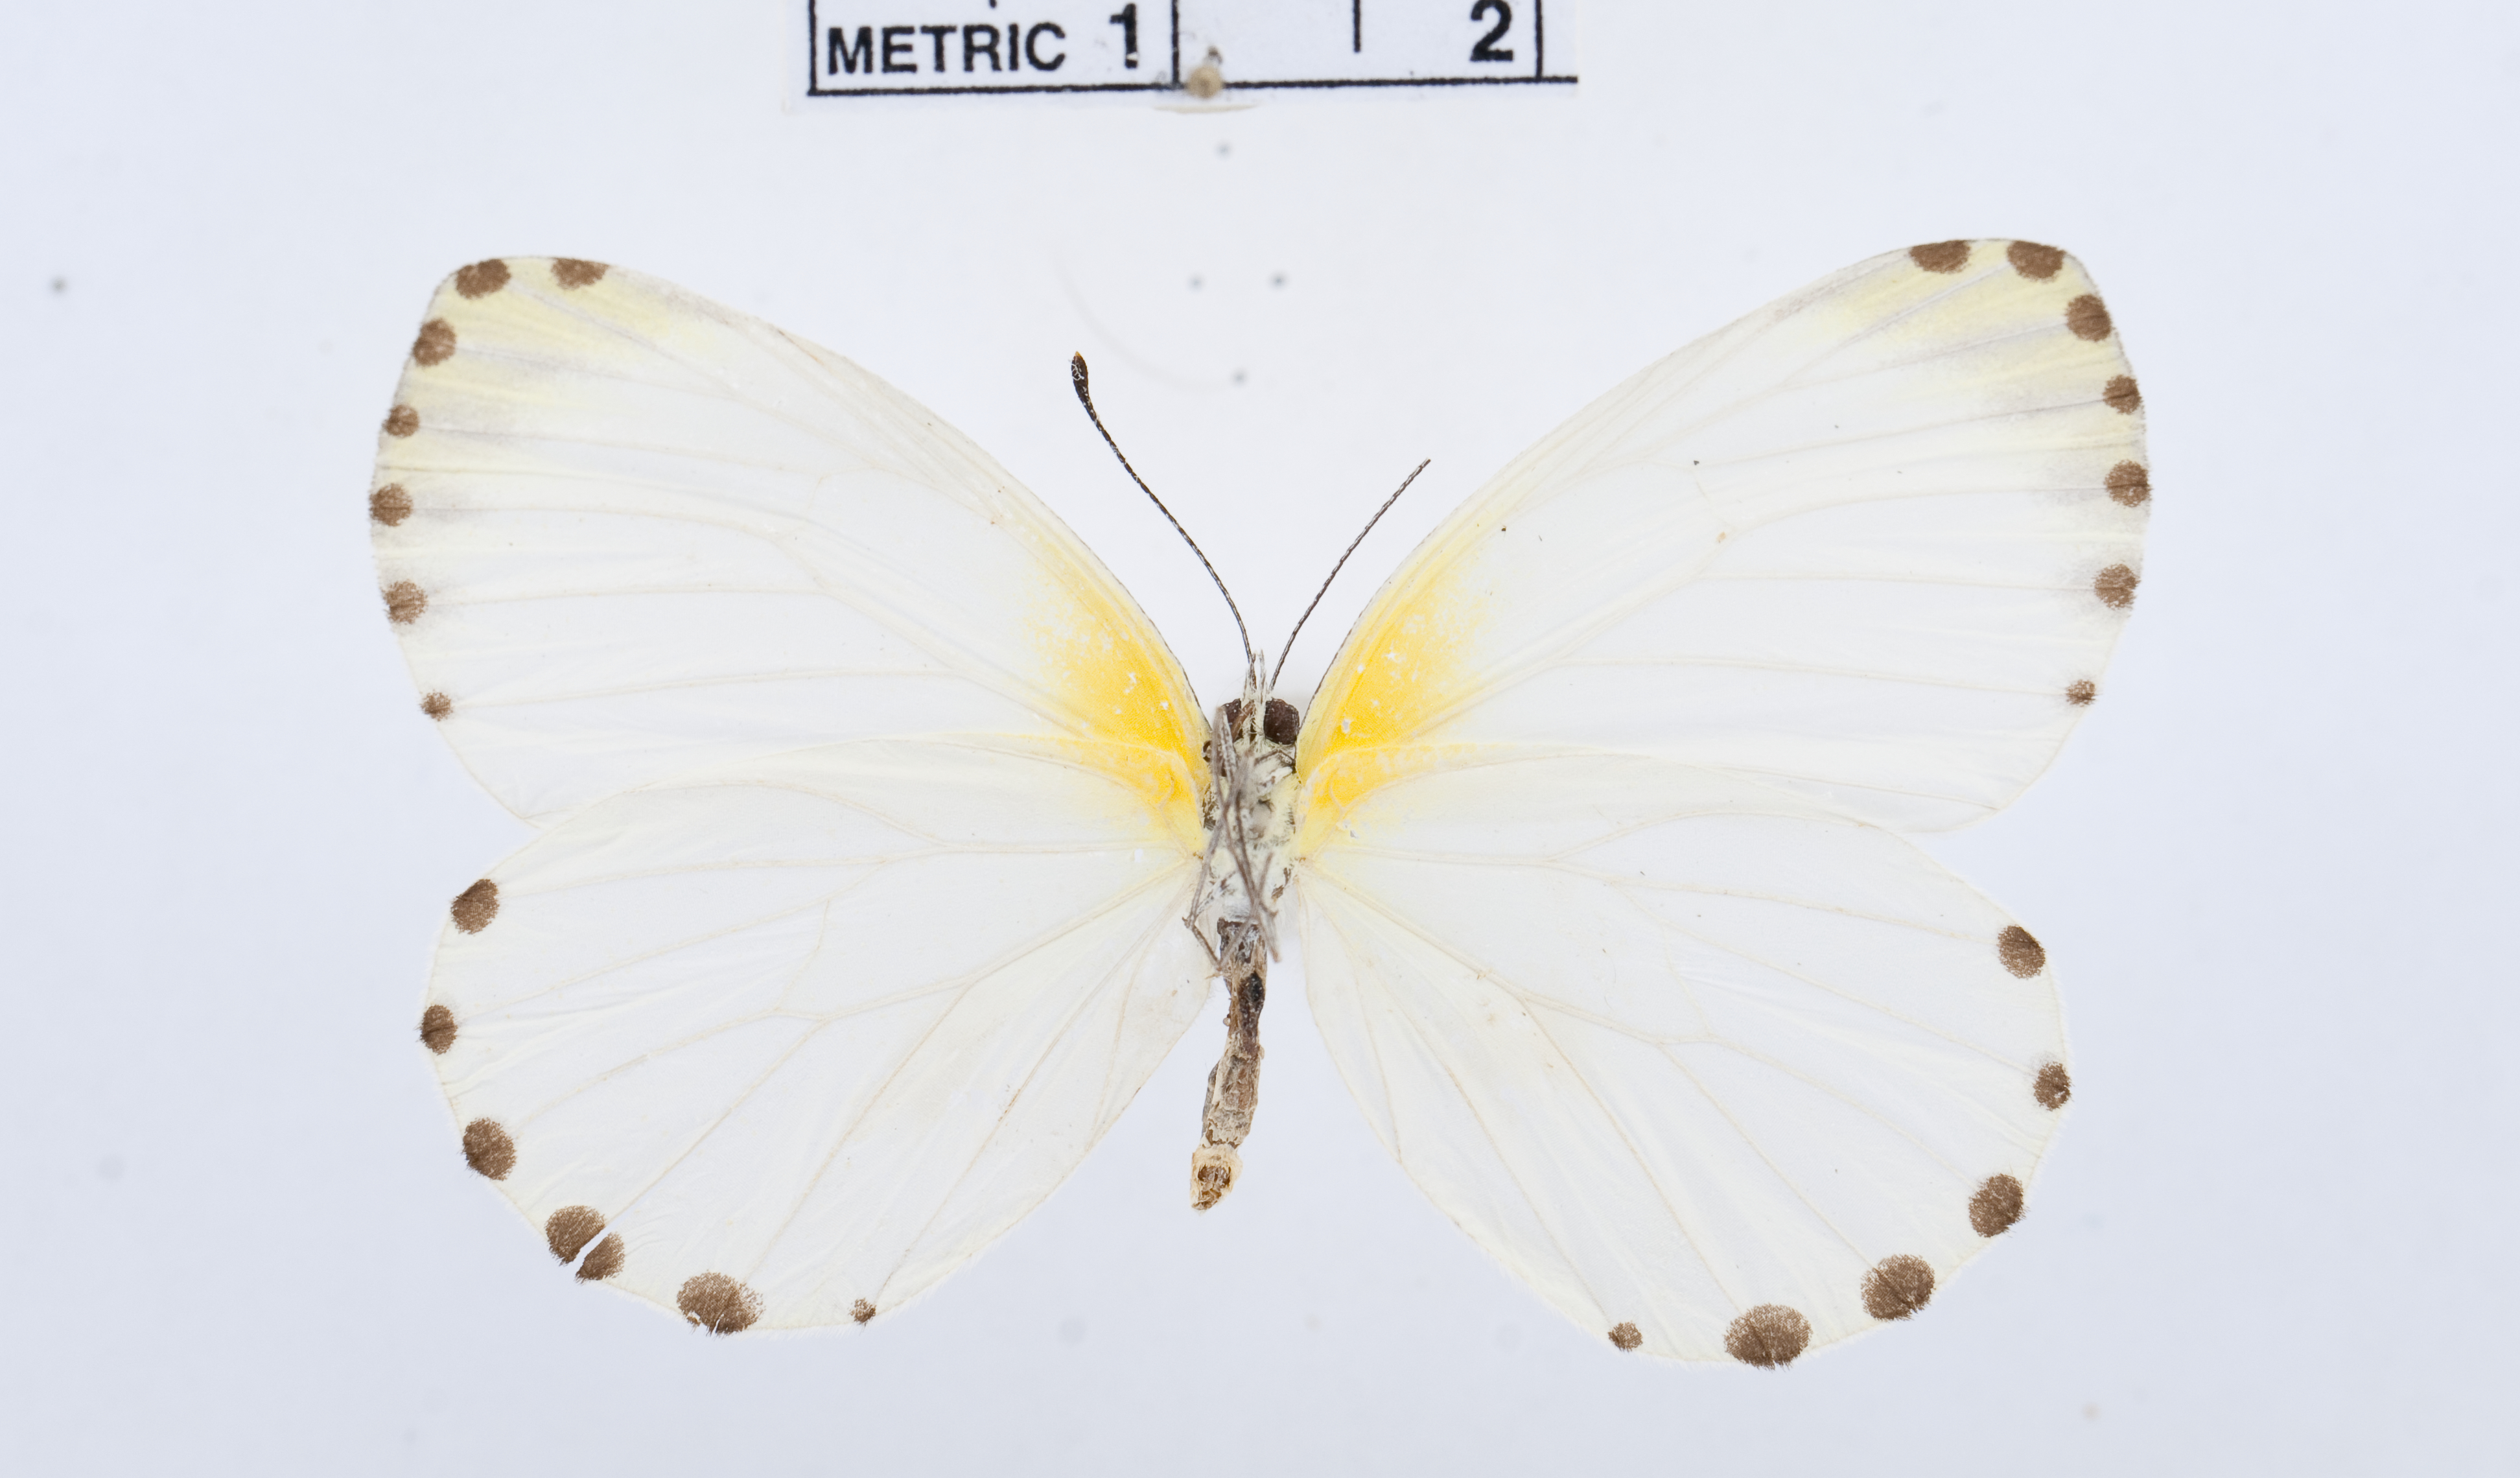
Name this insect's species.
Mylothris hilara
